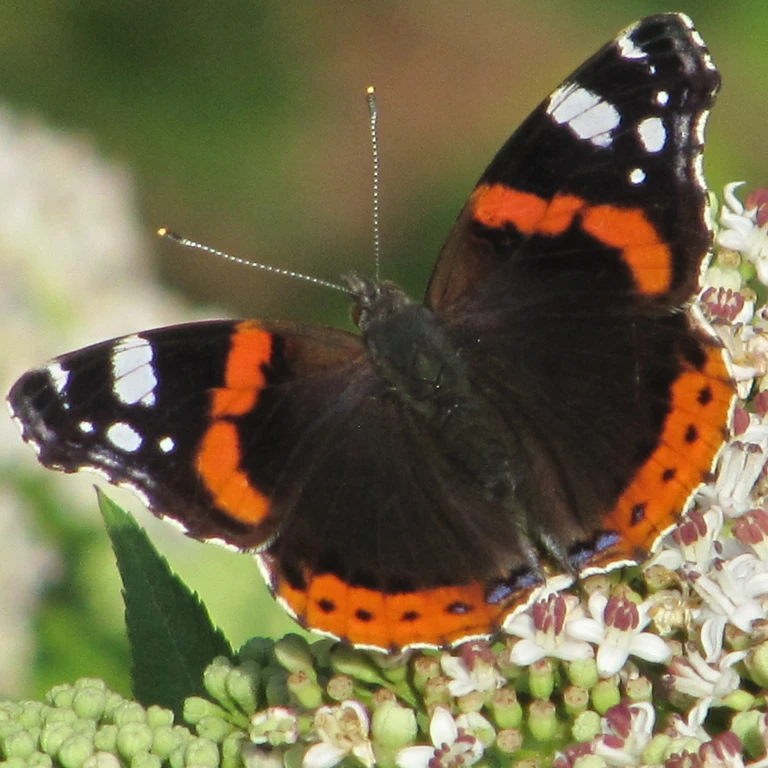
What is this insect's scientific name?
Vanessa atalanta
